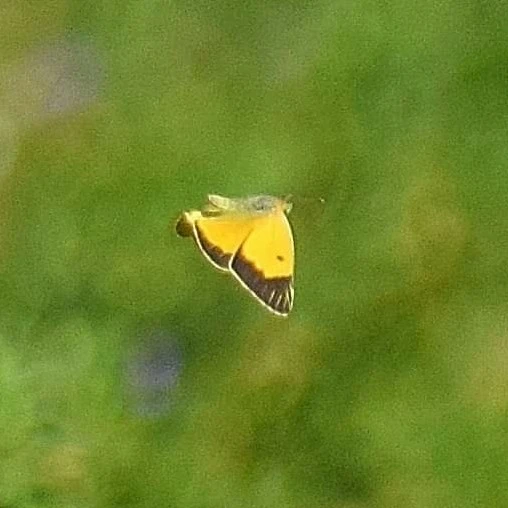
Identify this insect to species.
Colias croceus
